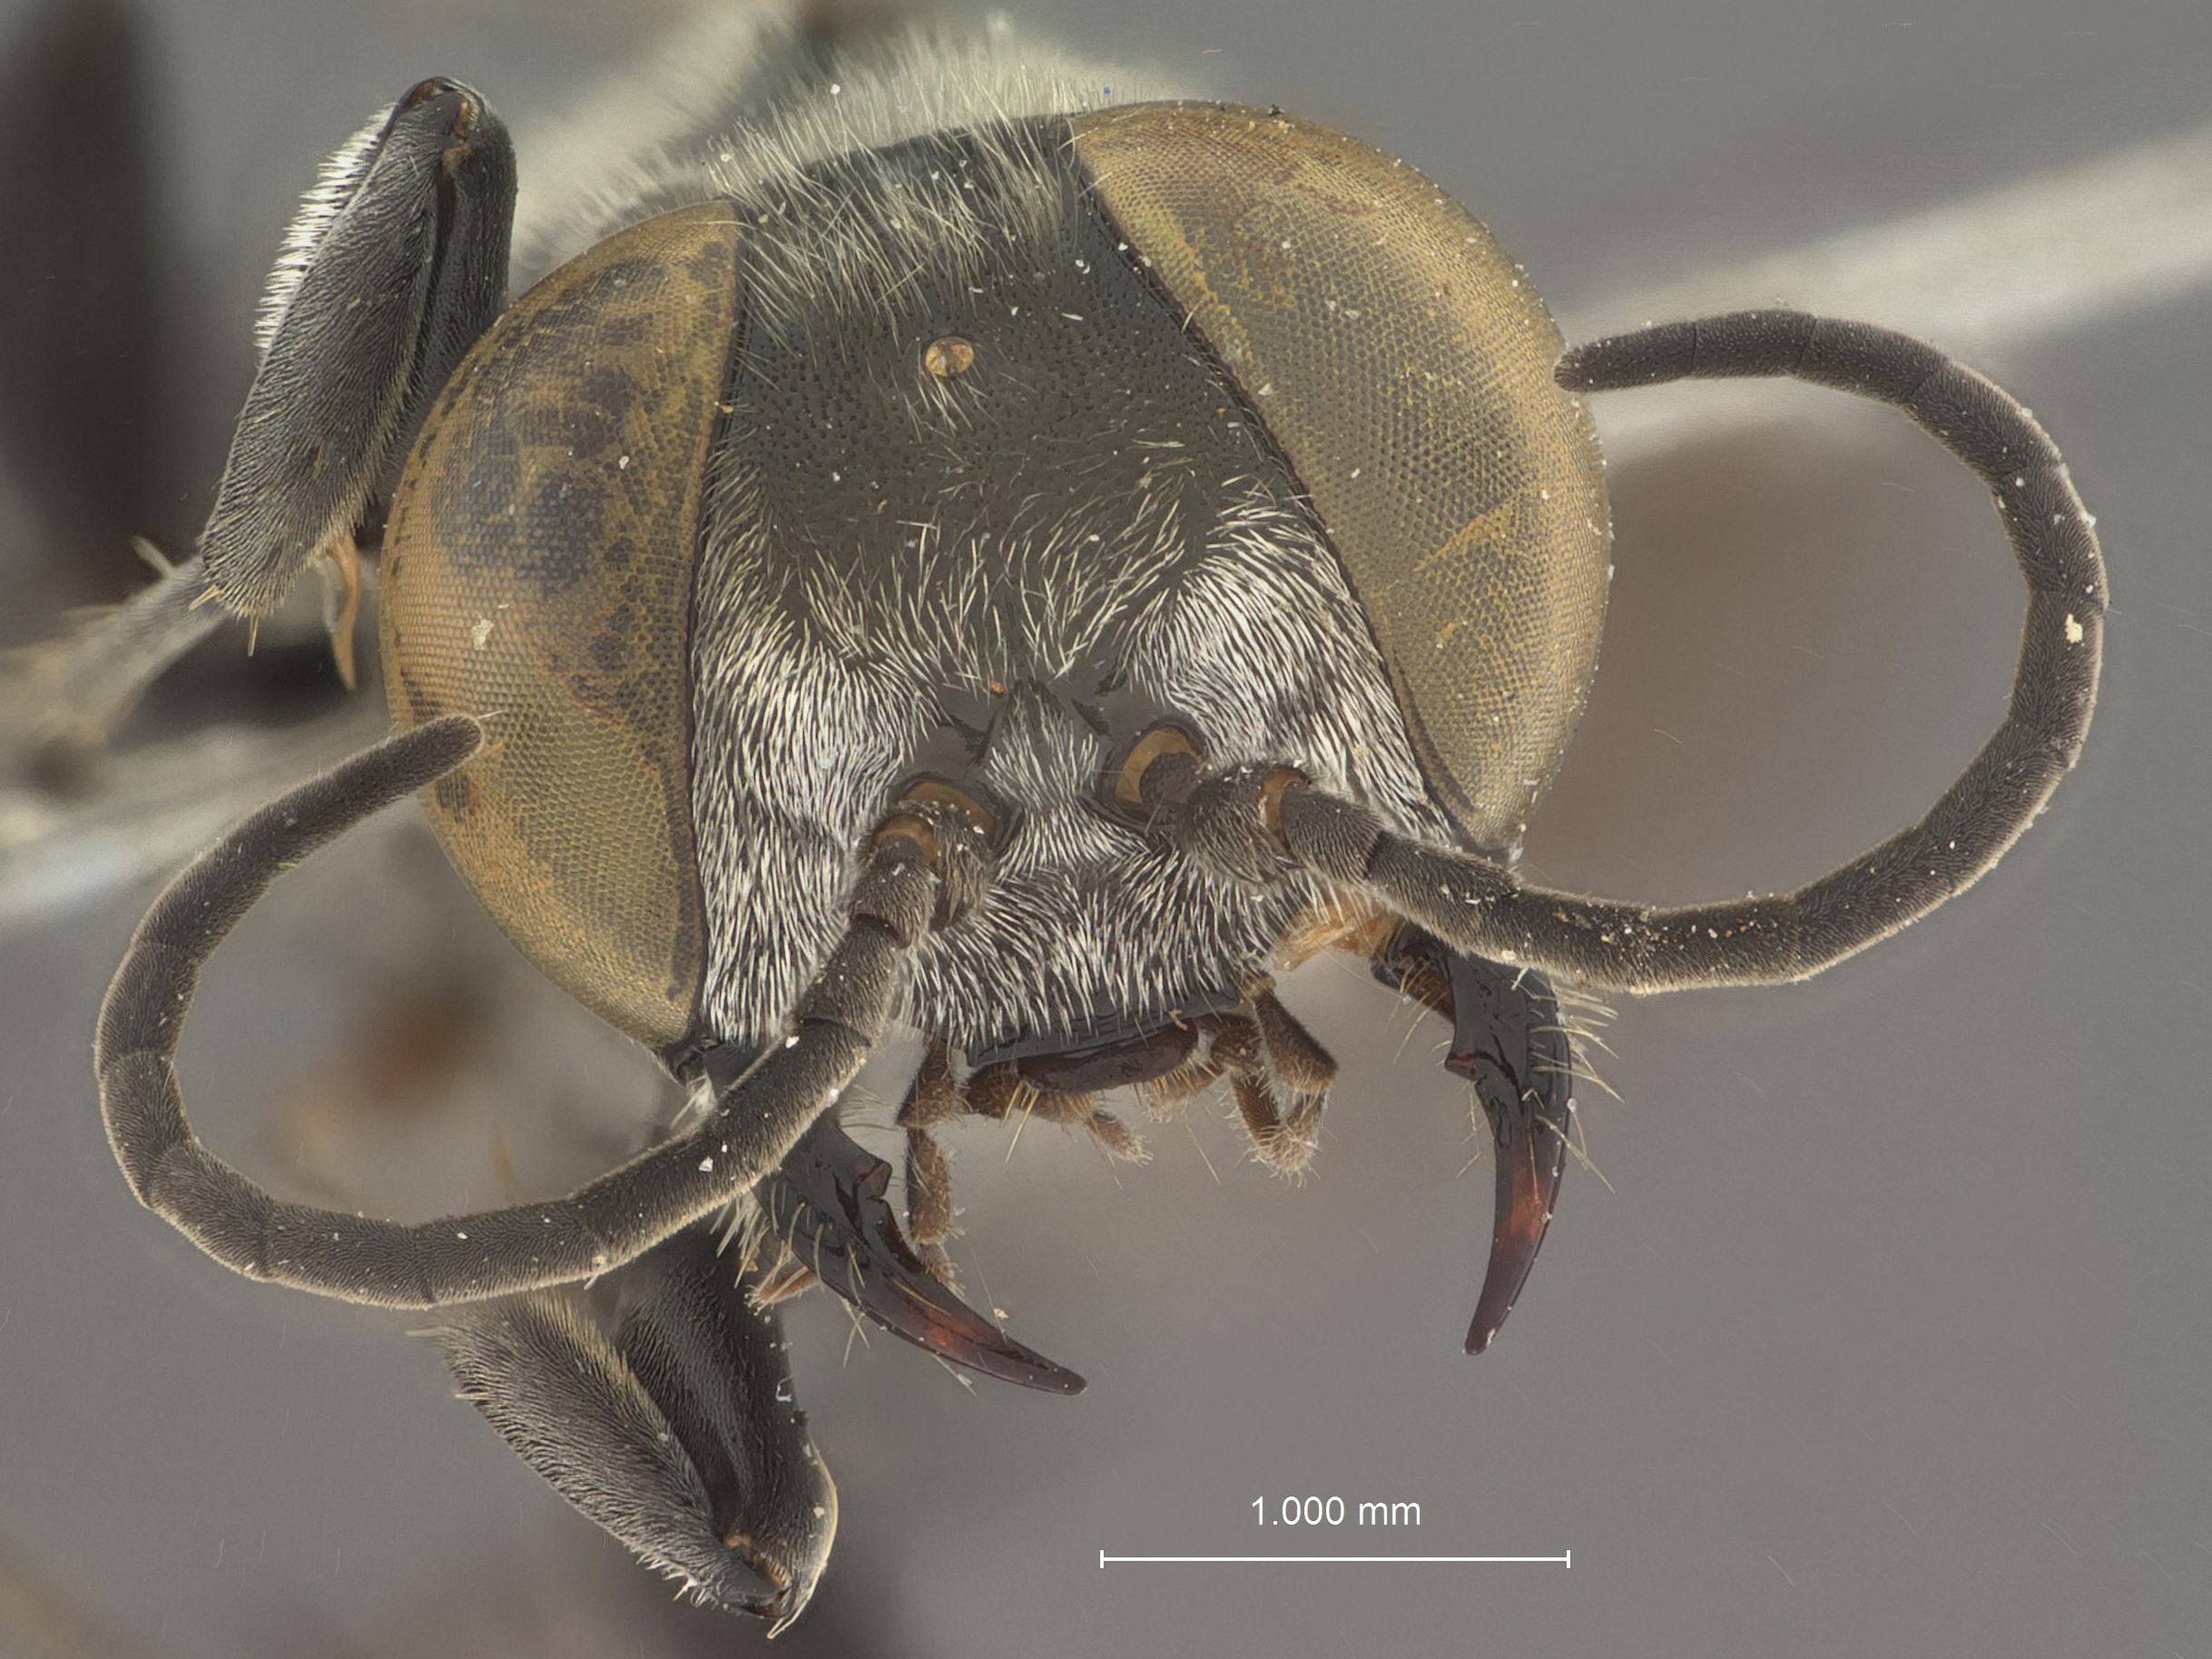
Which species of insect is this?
Tachysphex lihyuetanus
